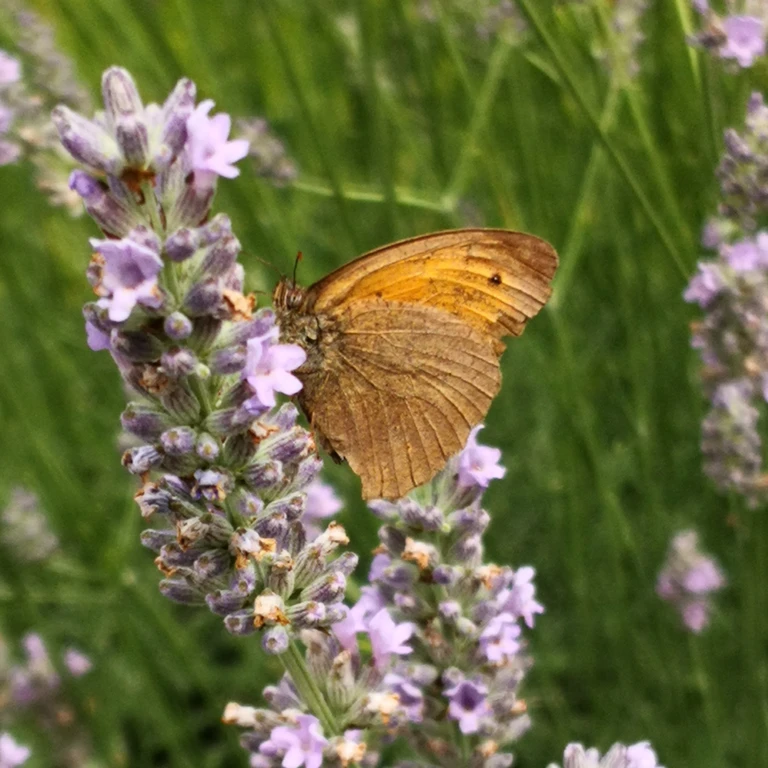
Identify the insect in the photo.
Maniola jurtina
